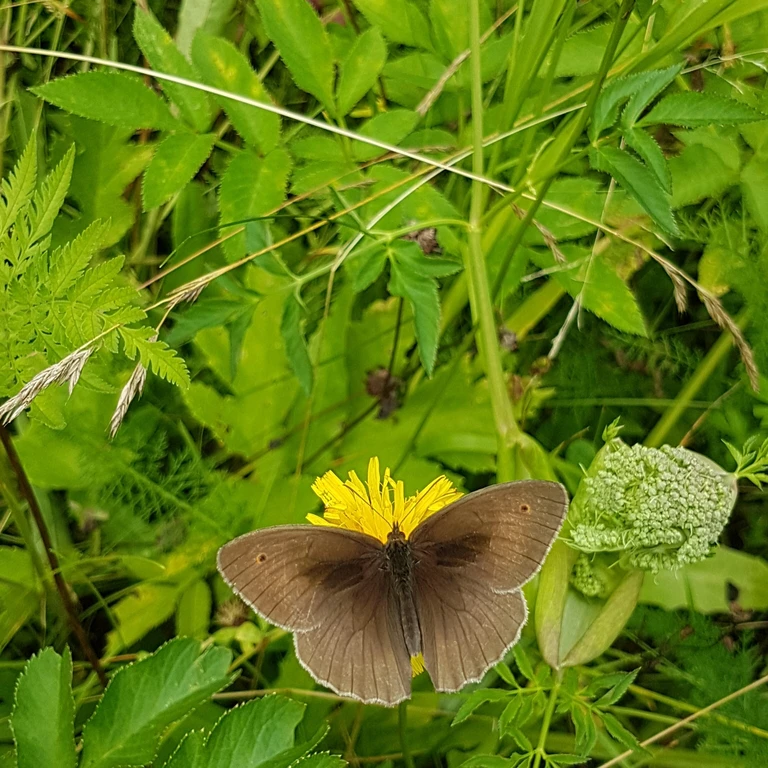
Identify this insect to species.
Maniola jurtina
